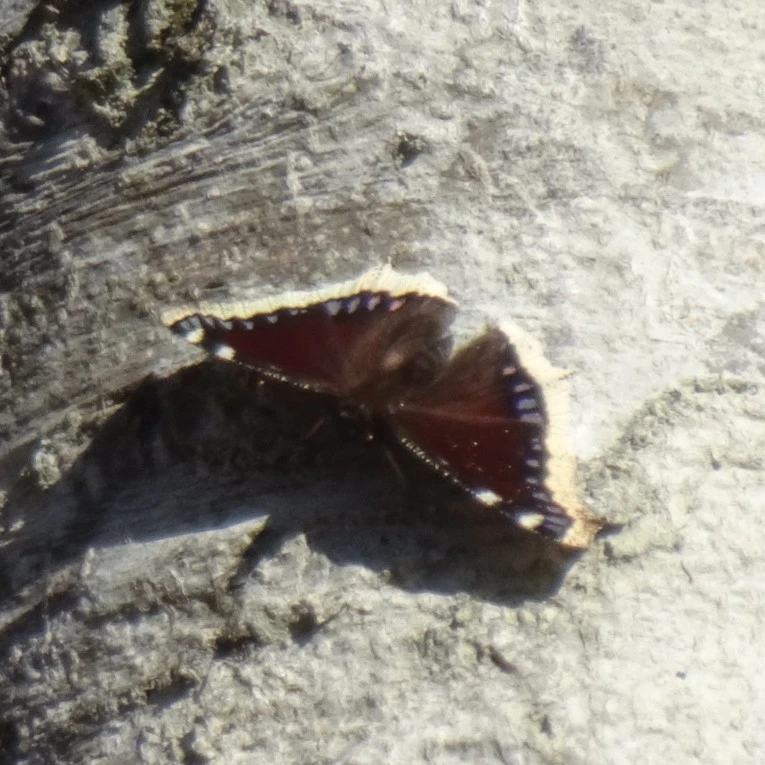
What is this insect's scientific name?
Nymphalis antiopa
